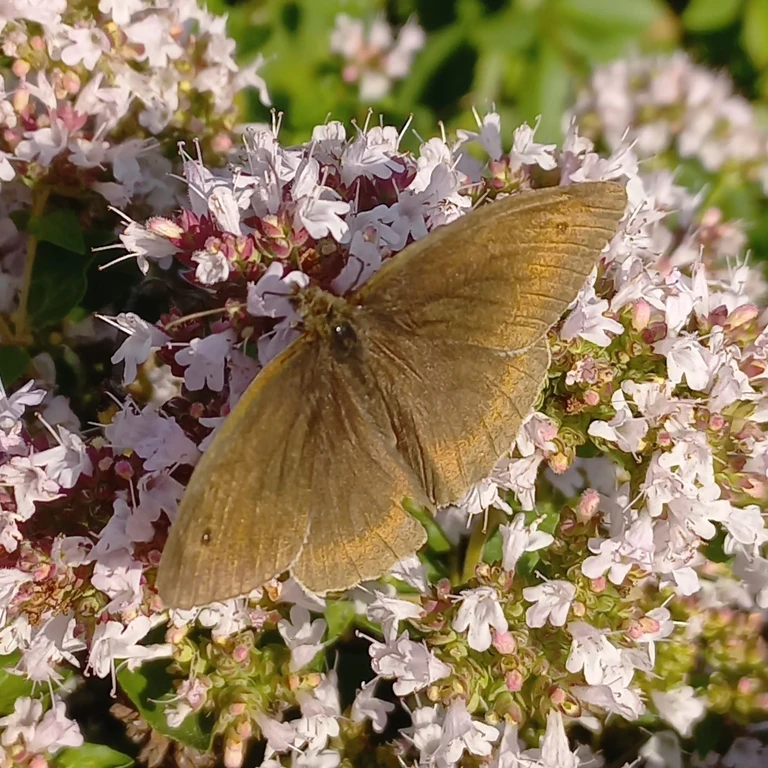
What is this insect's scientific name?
Maniola jurtina
